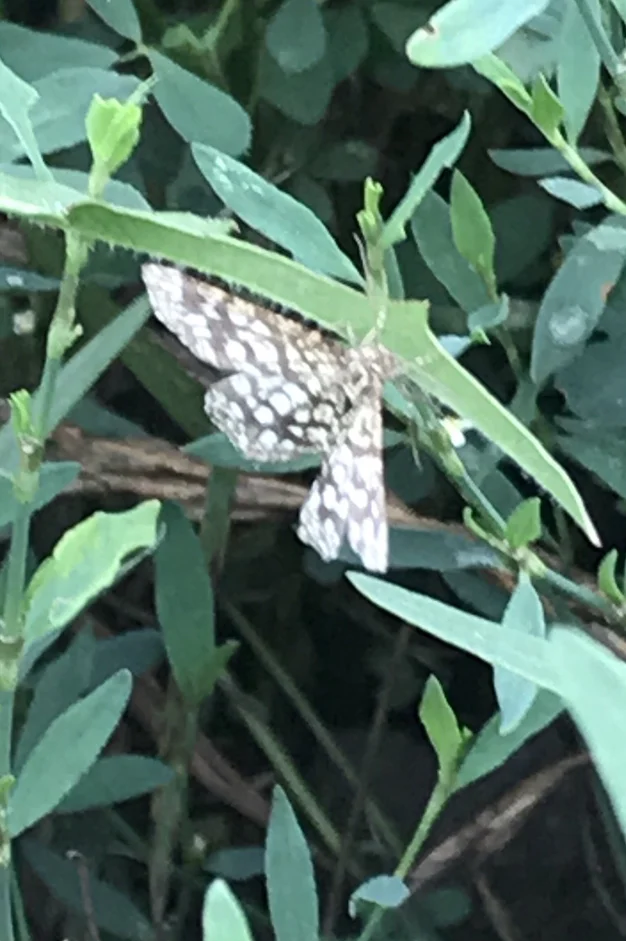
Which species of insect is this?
Chiasmia clathrata
